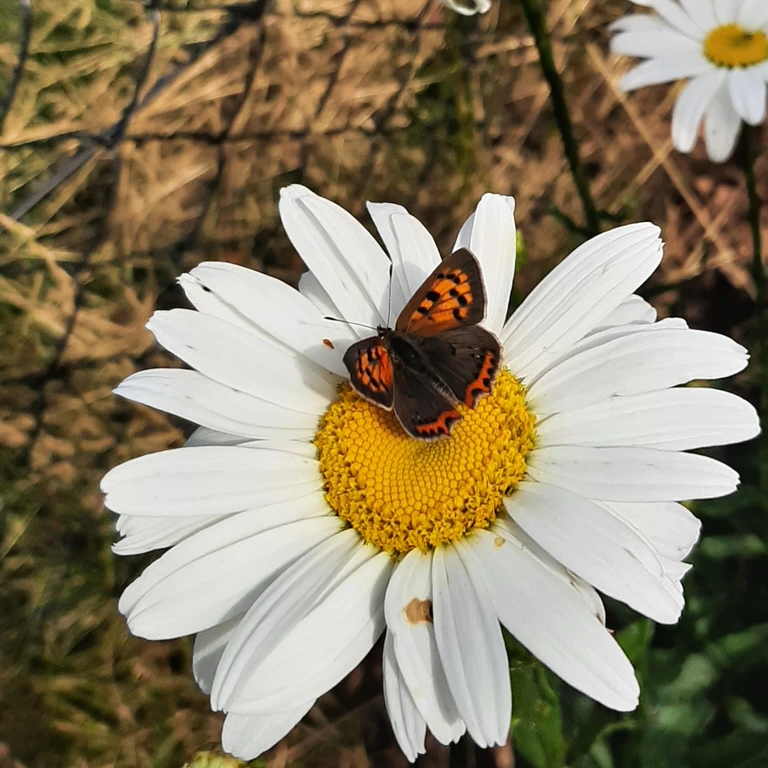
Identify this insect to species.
Lycaena phlaeas
